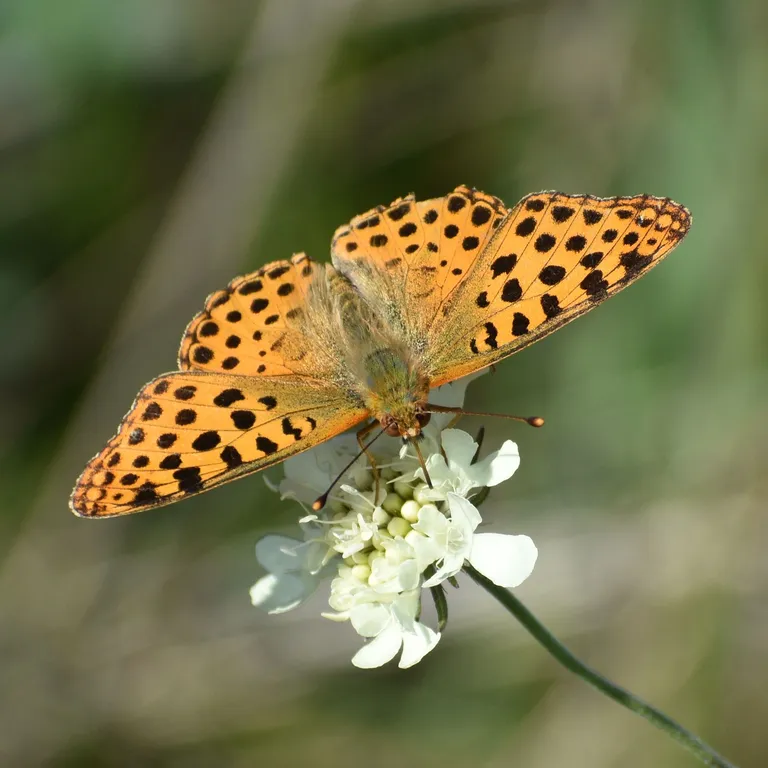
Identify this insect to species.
Issoria lathonia
